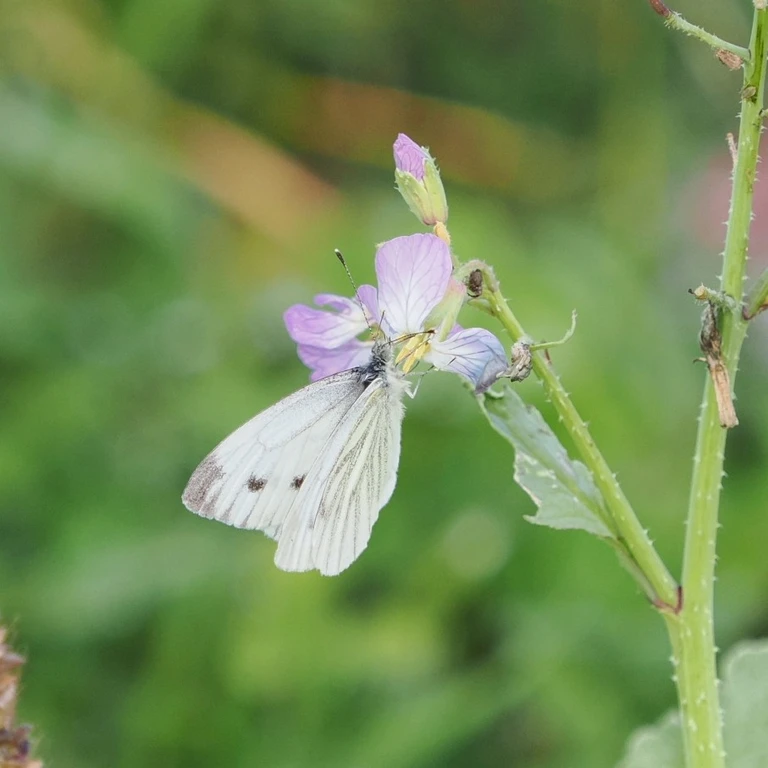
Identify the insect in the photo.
Pieris napi
